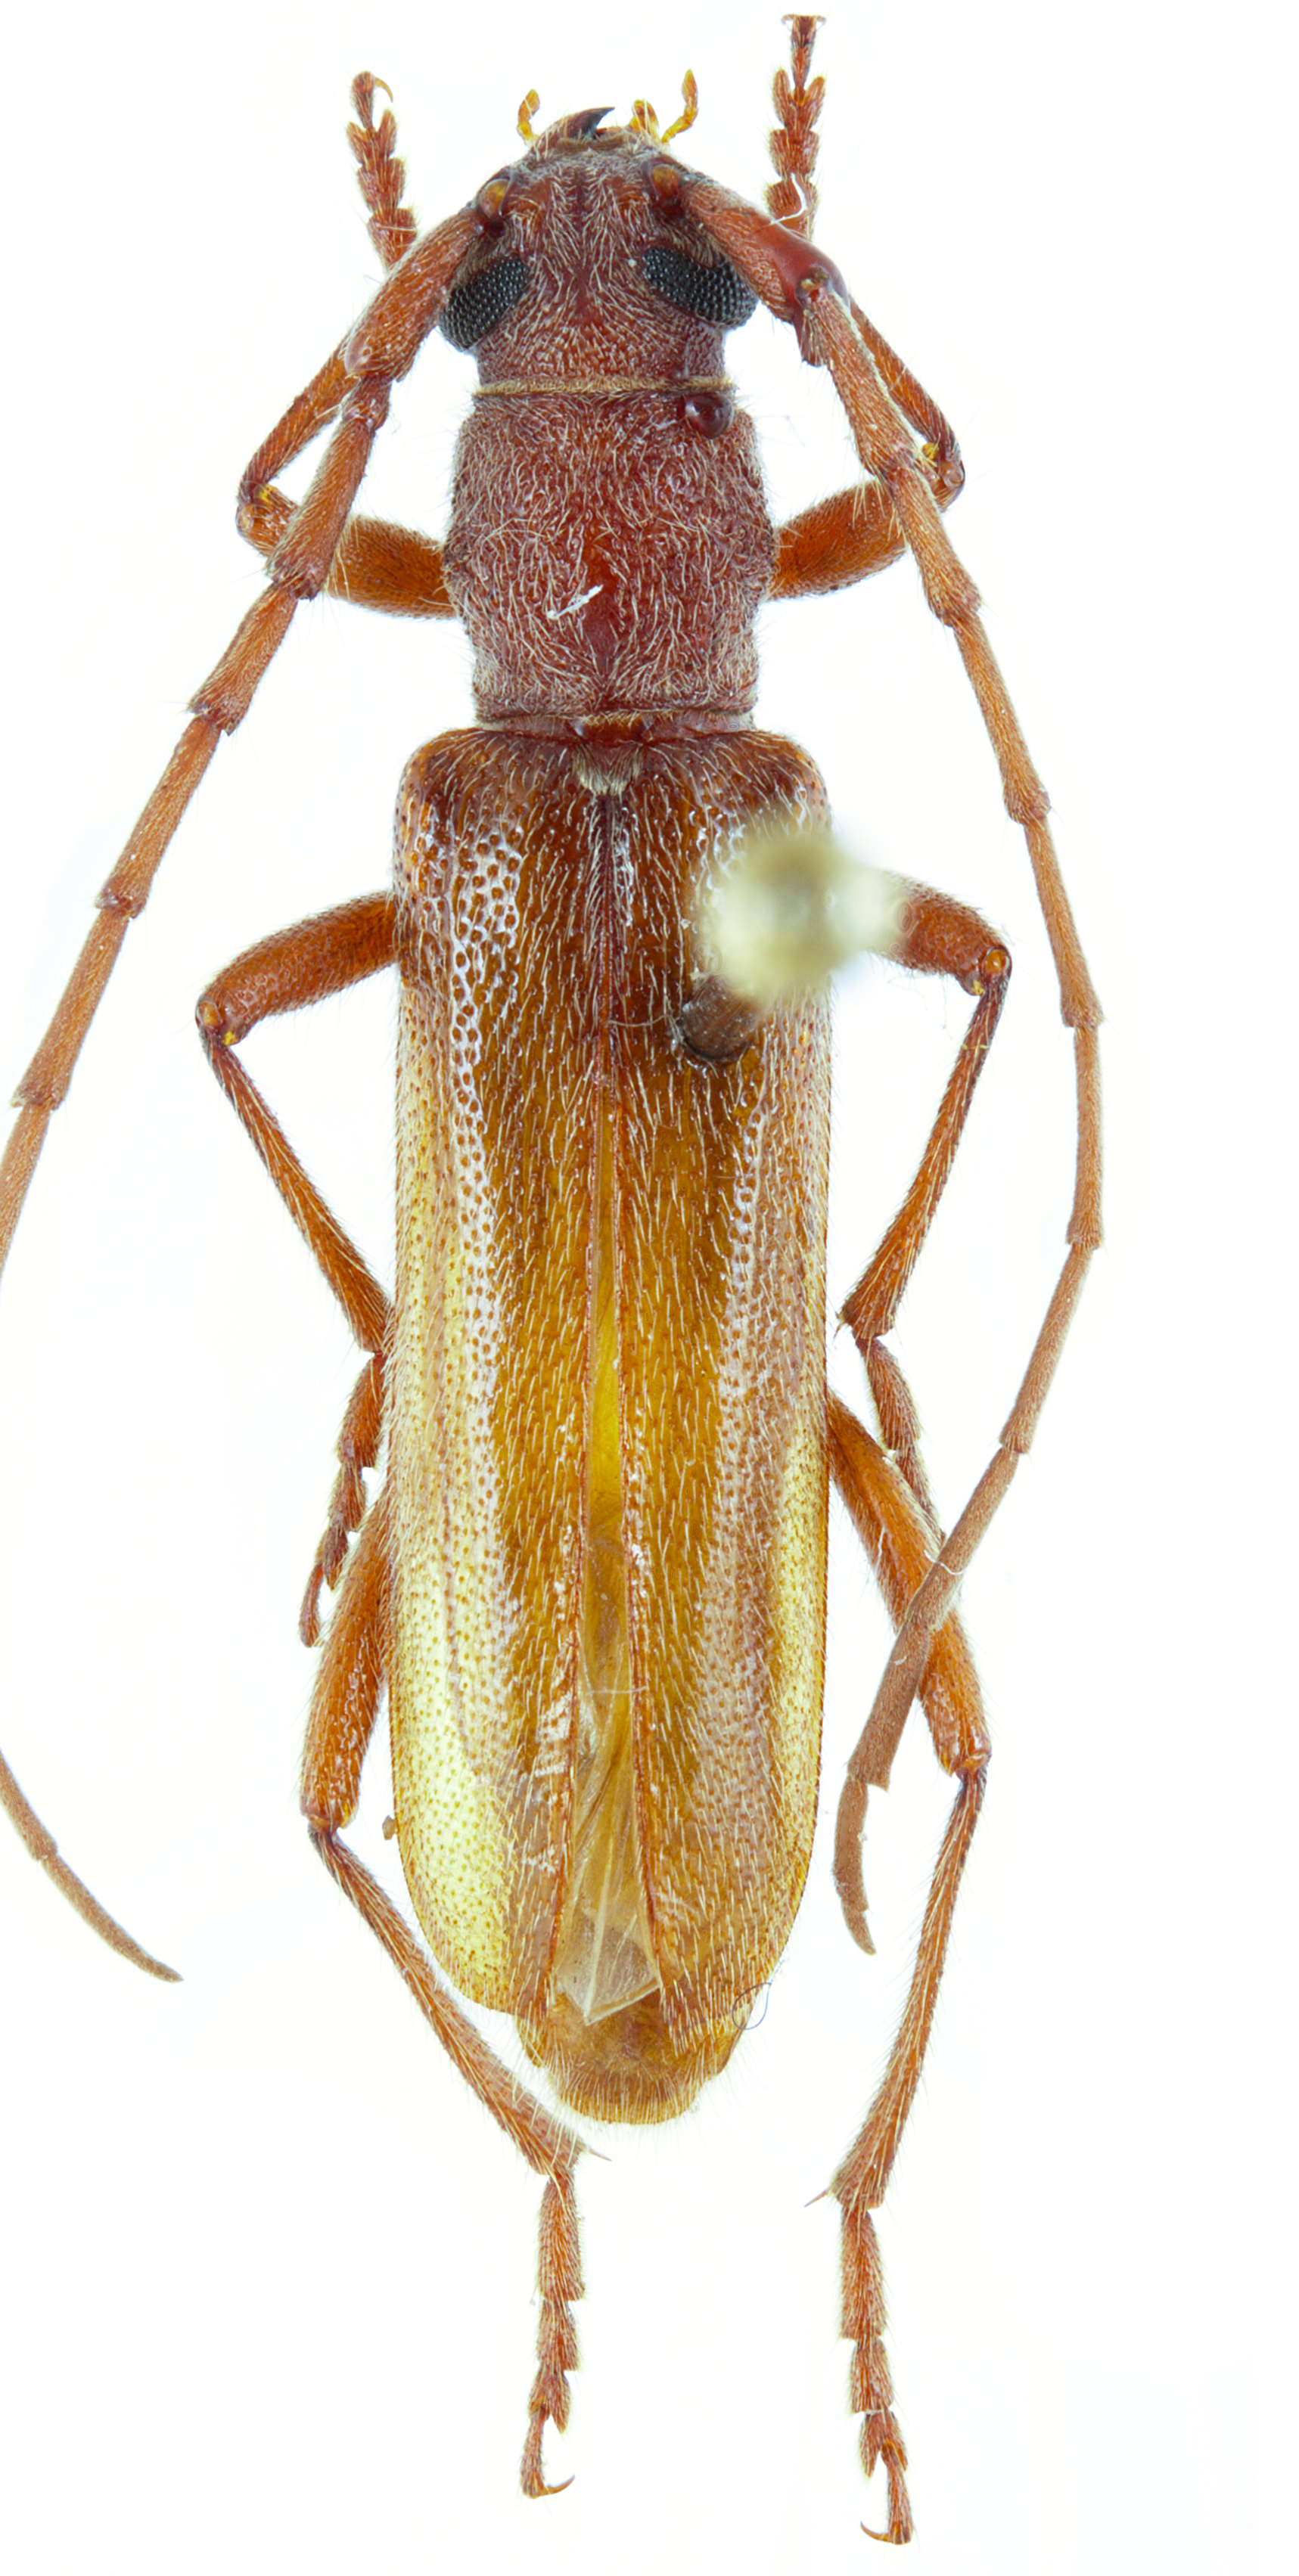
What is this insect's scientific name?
Micraneflus imbellis
